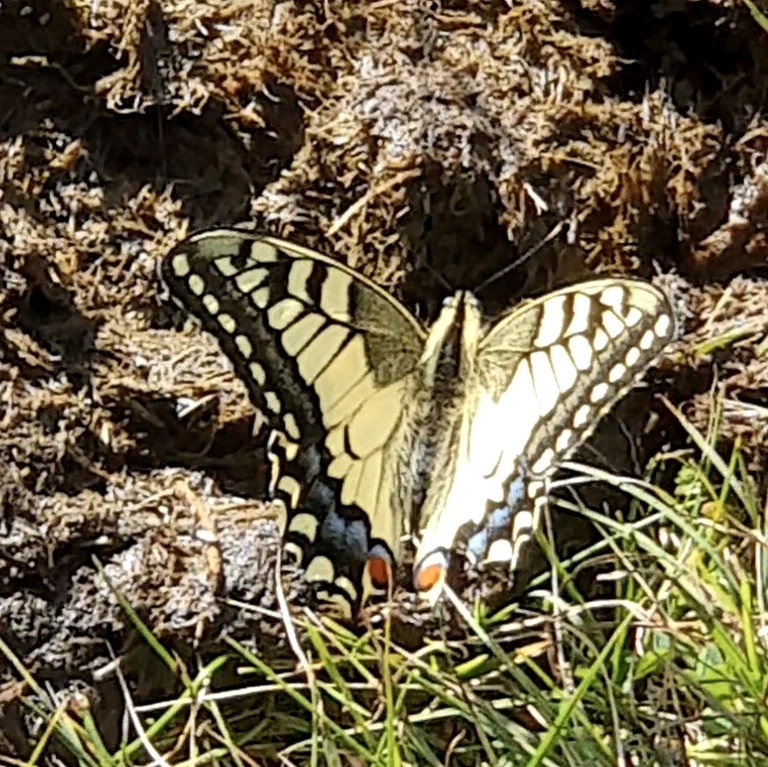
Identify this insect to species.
Papilio machaon
